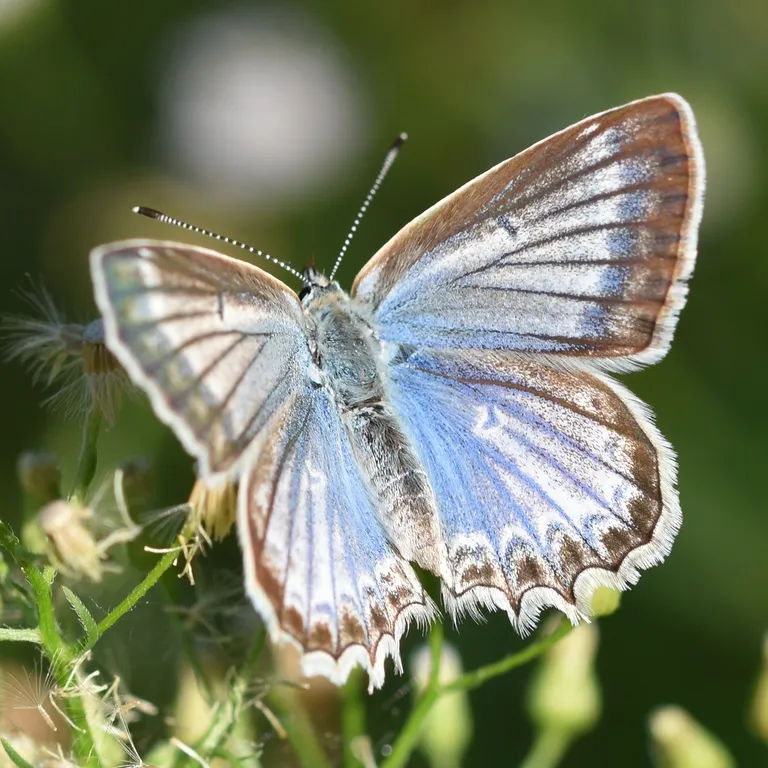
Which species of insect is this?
Polyommatus daphnis
